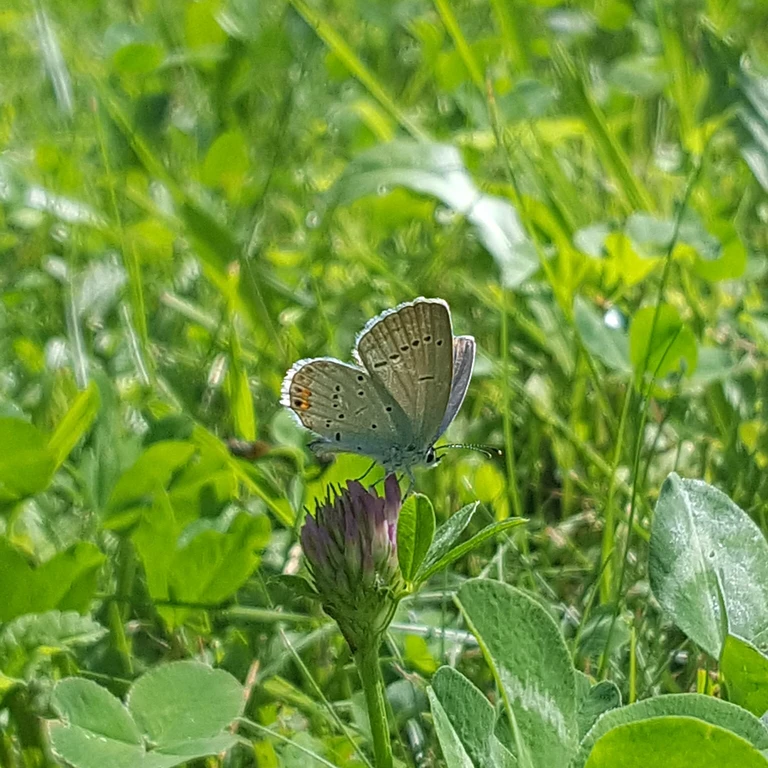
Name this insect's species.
Cupido argiades (also Elkalyce argiades)
